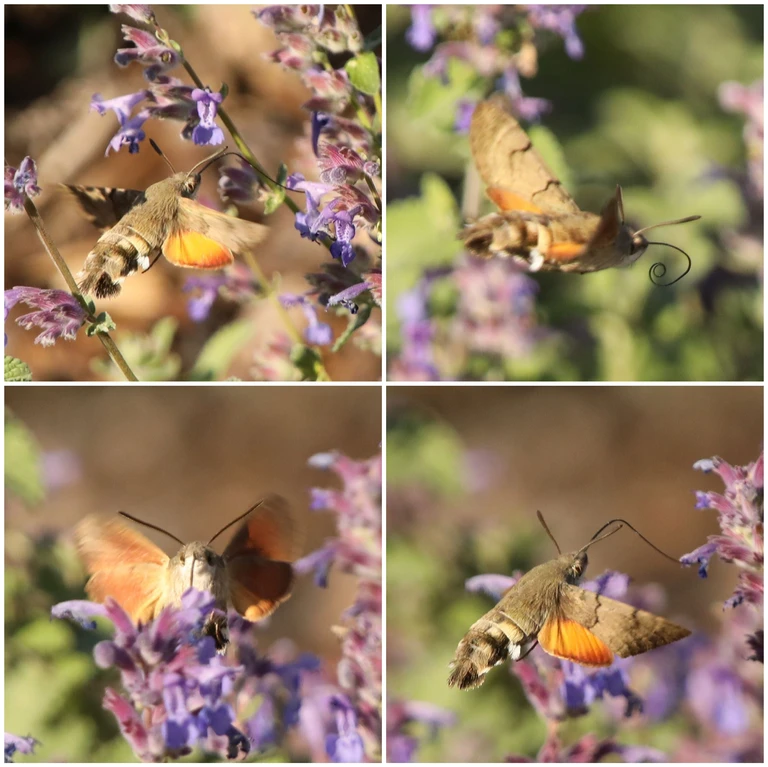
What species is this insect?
Macroglossum stellatarum
